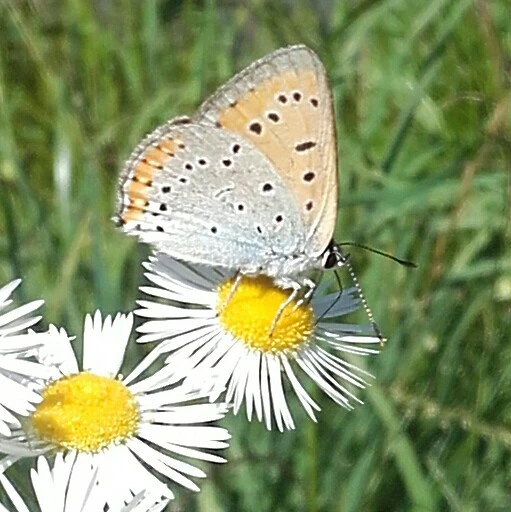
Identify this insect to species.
Lycaena dispar
